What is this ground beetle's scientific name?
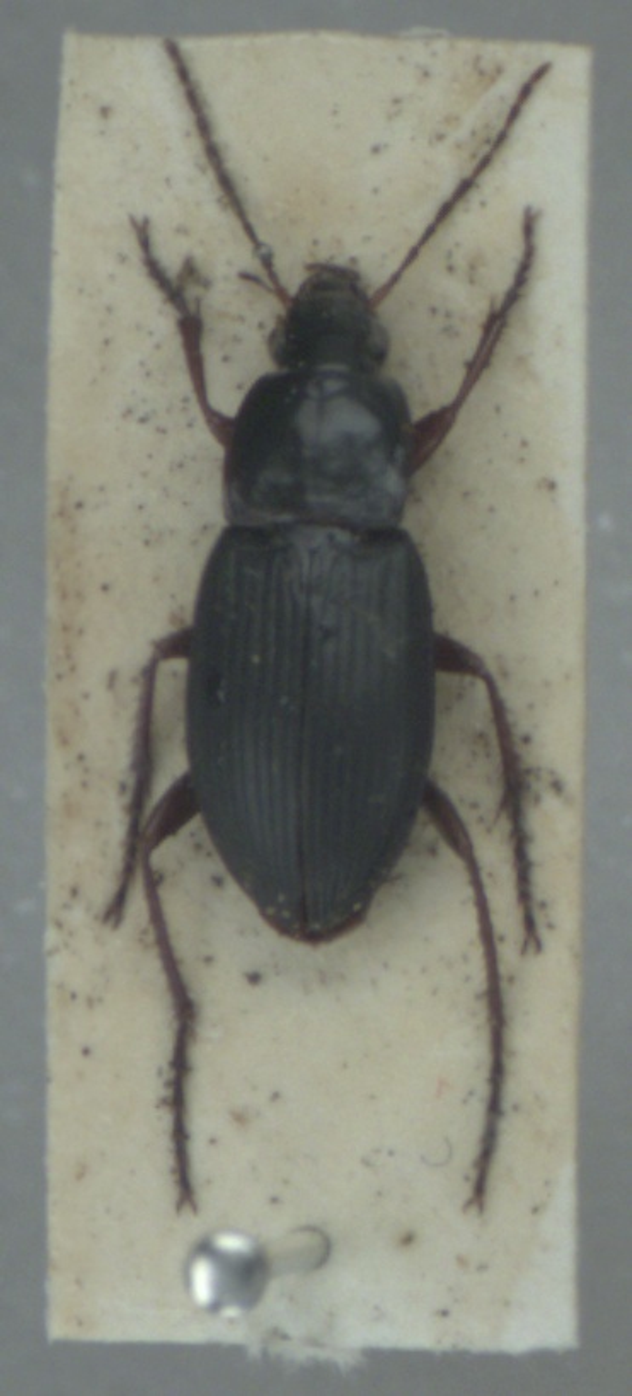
Calathus fuscipes
